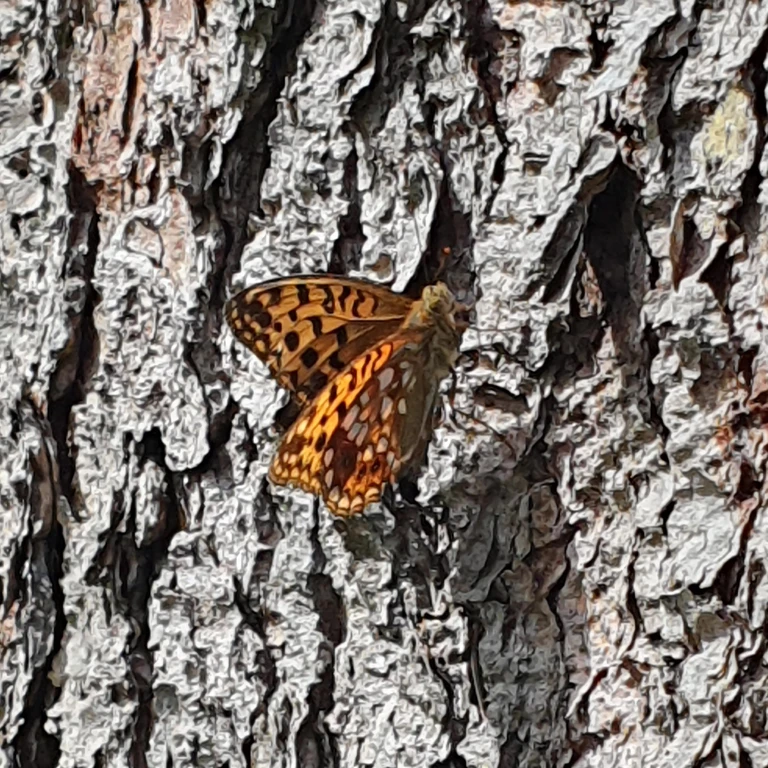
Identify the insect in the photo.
Fabriciana adippe
